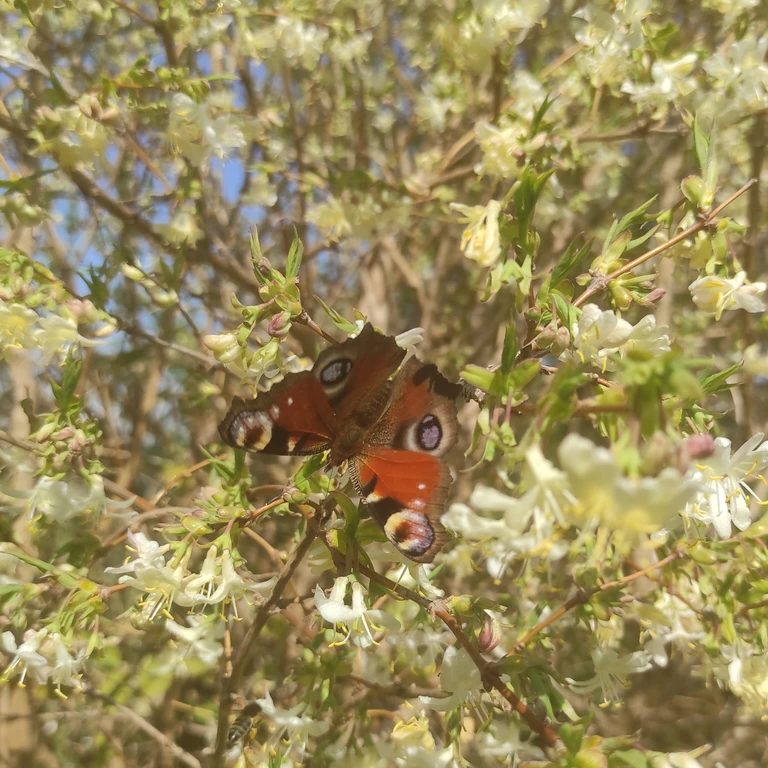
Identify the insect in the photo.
Aglais io
